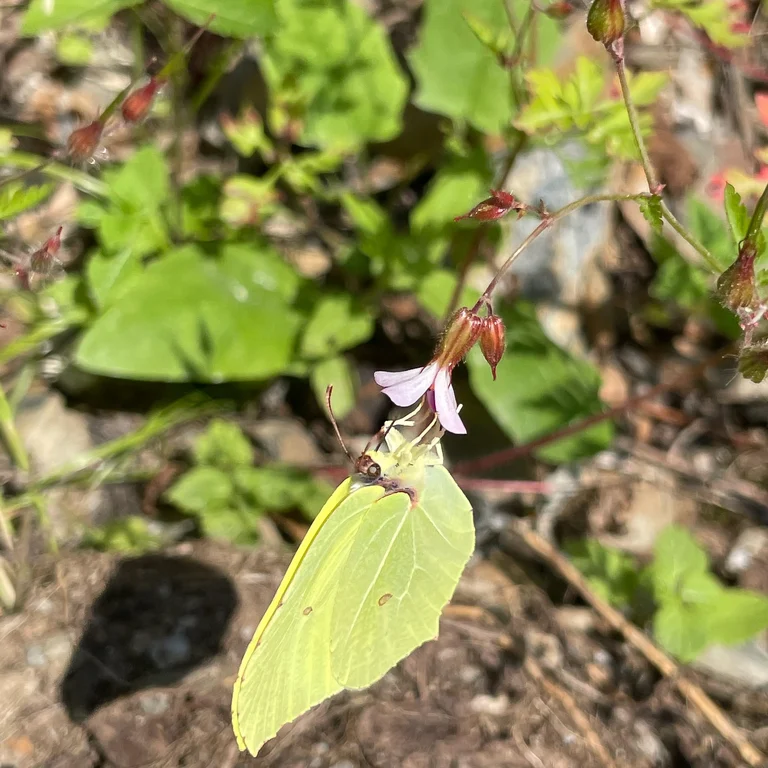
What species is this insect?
Gonepteryx rhamni
